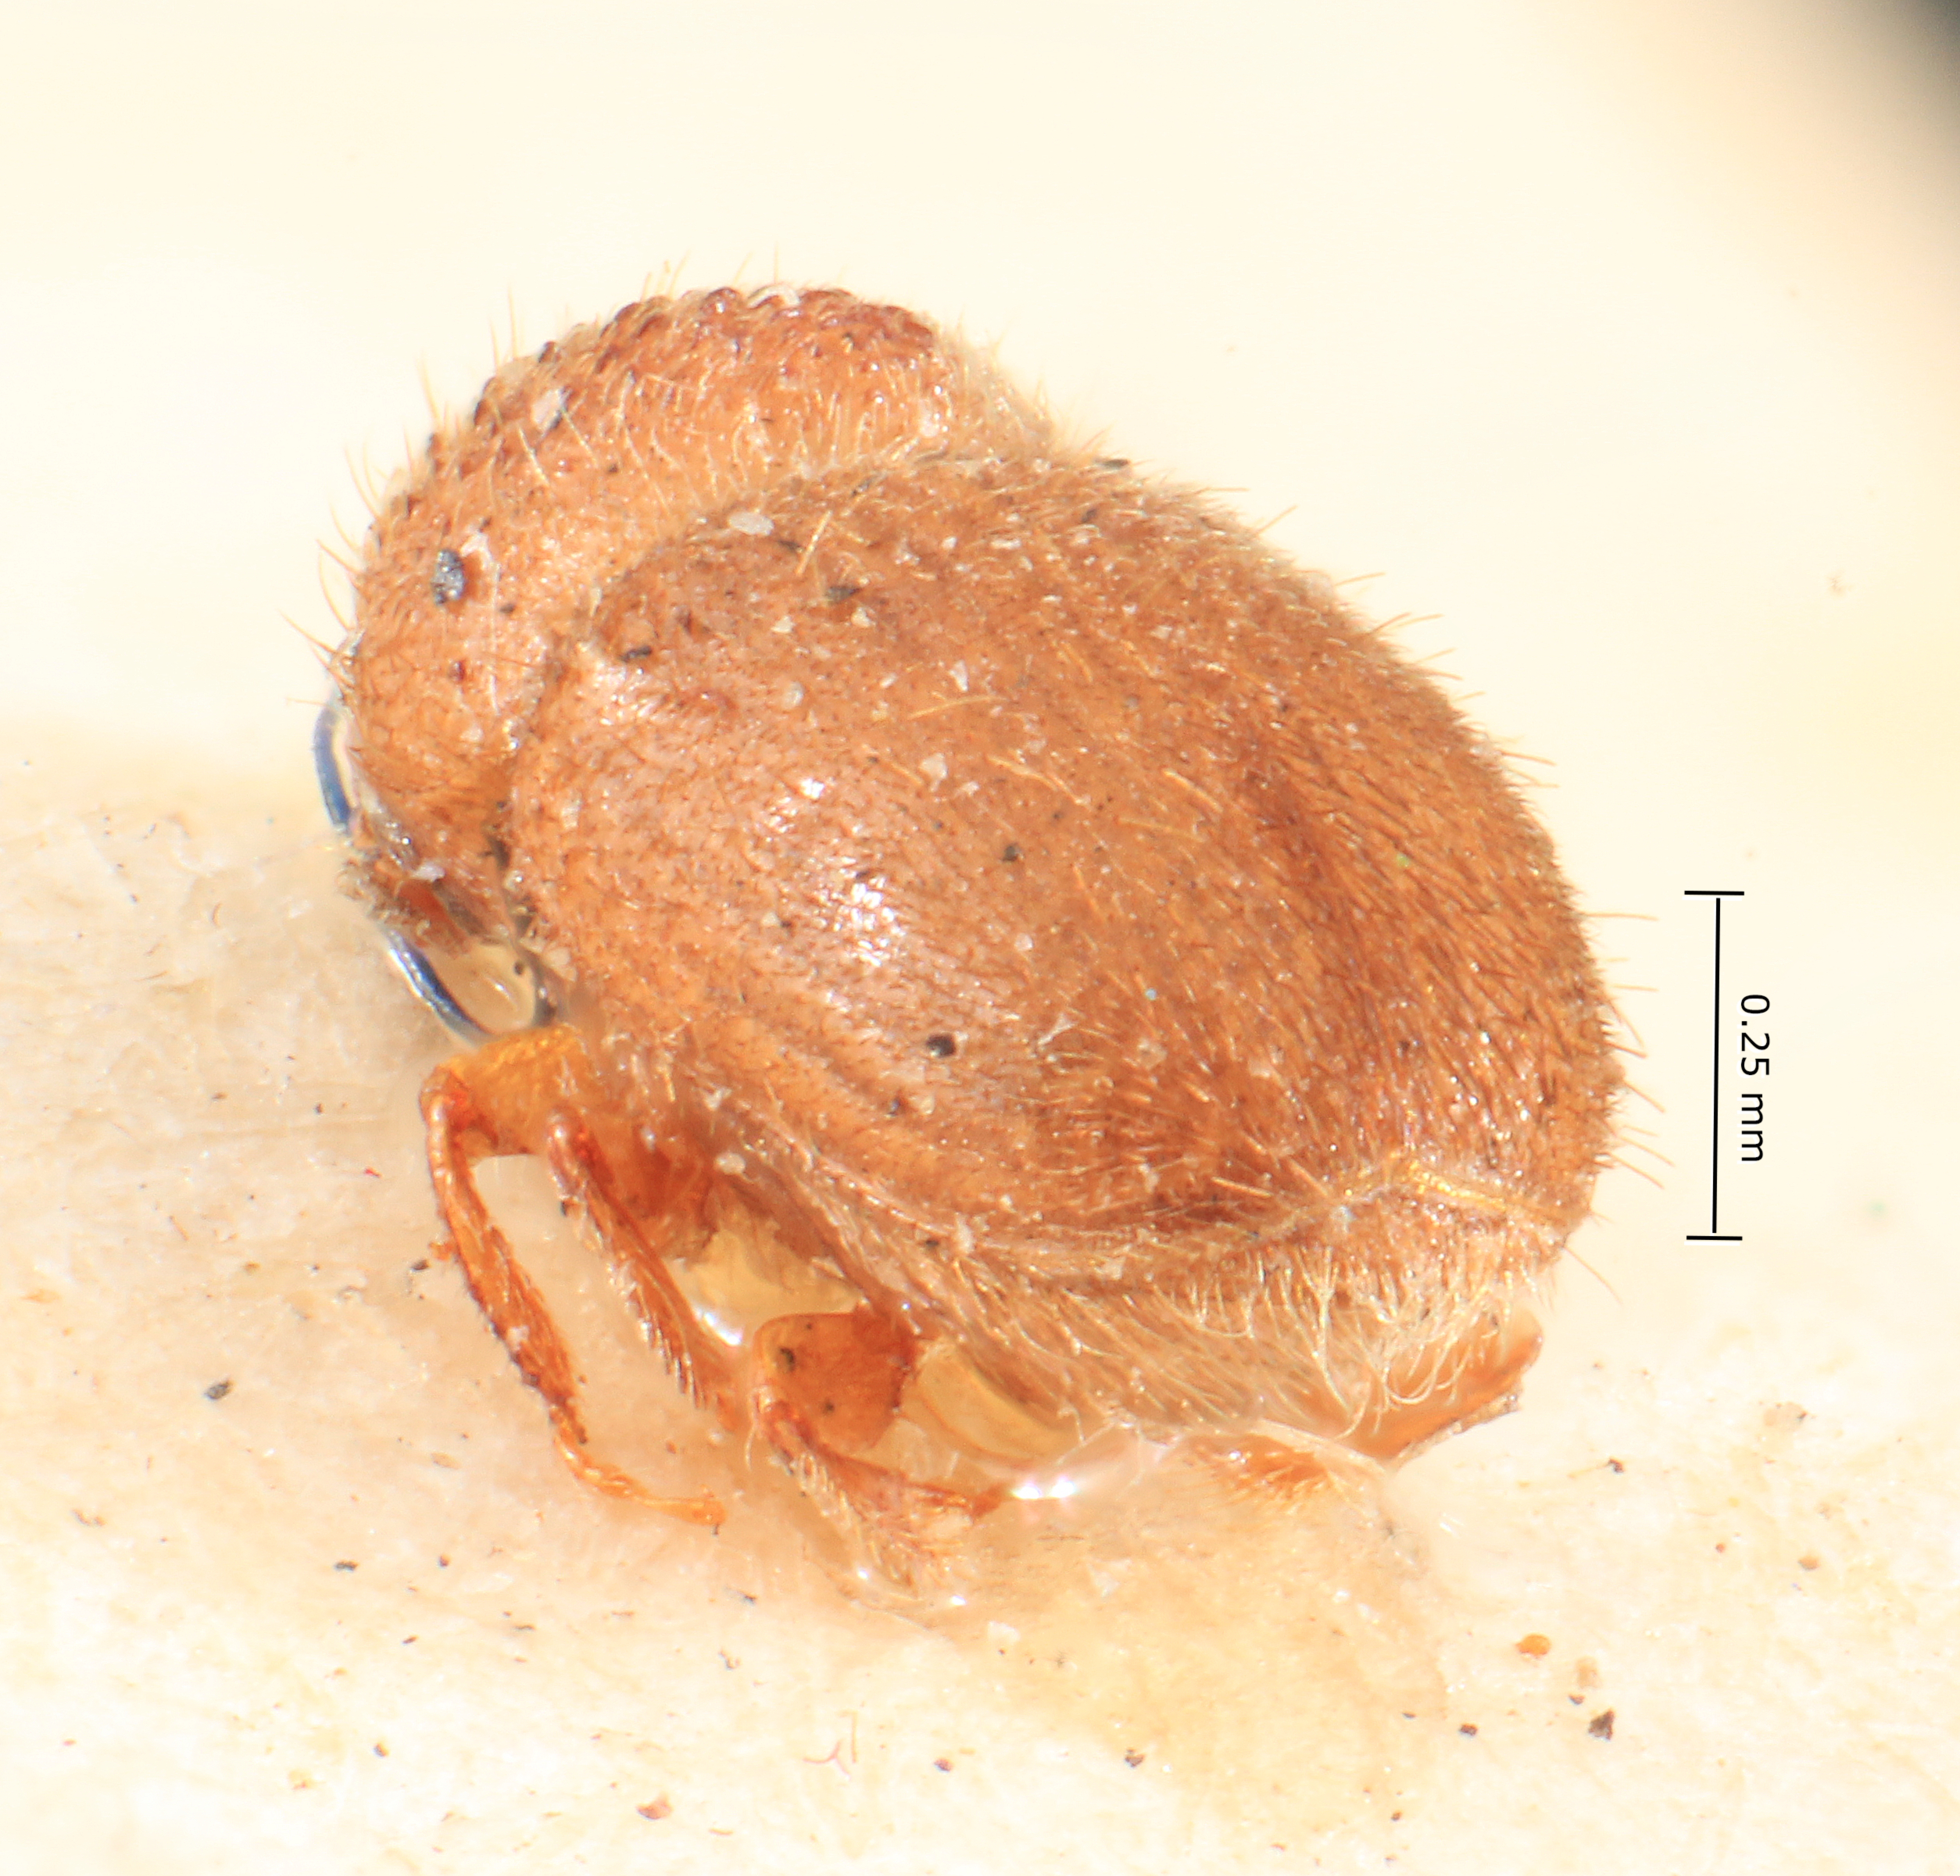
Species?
Cryphalus angustior
